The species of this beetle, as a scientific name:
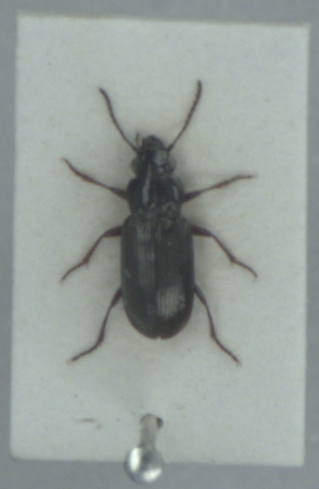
Pogonus littoralis
